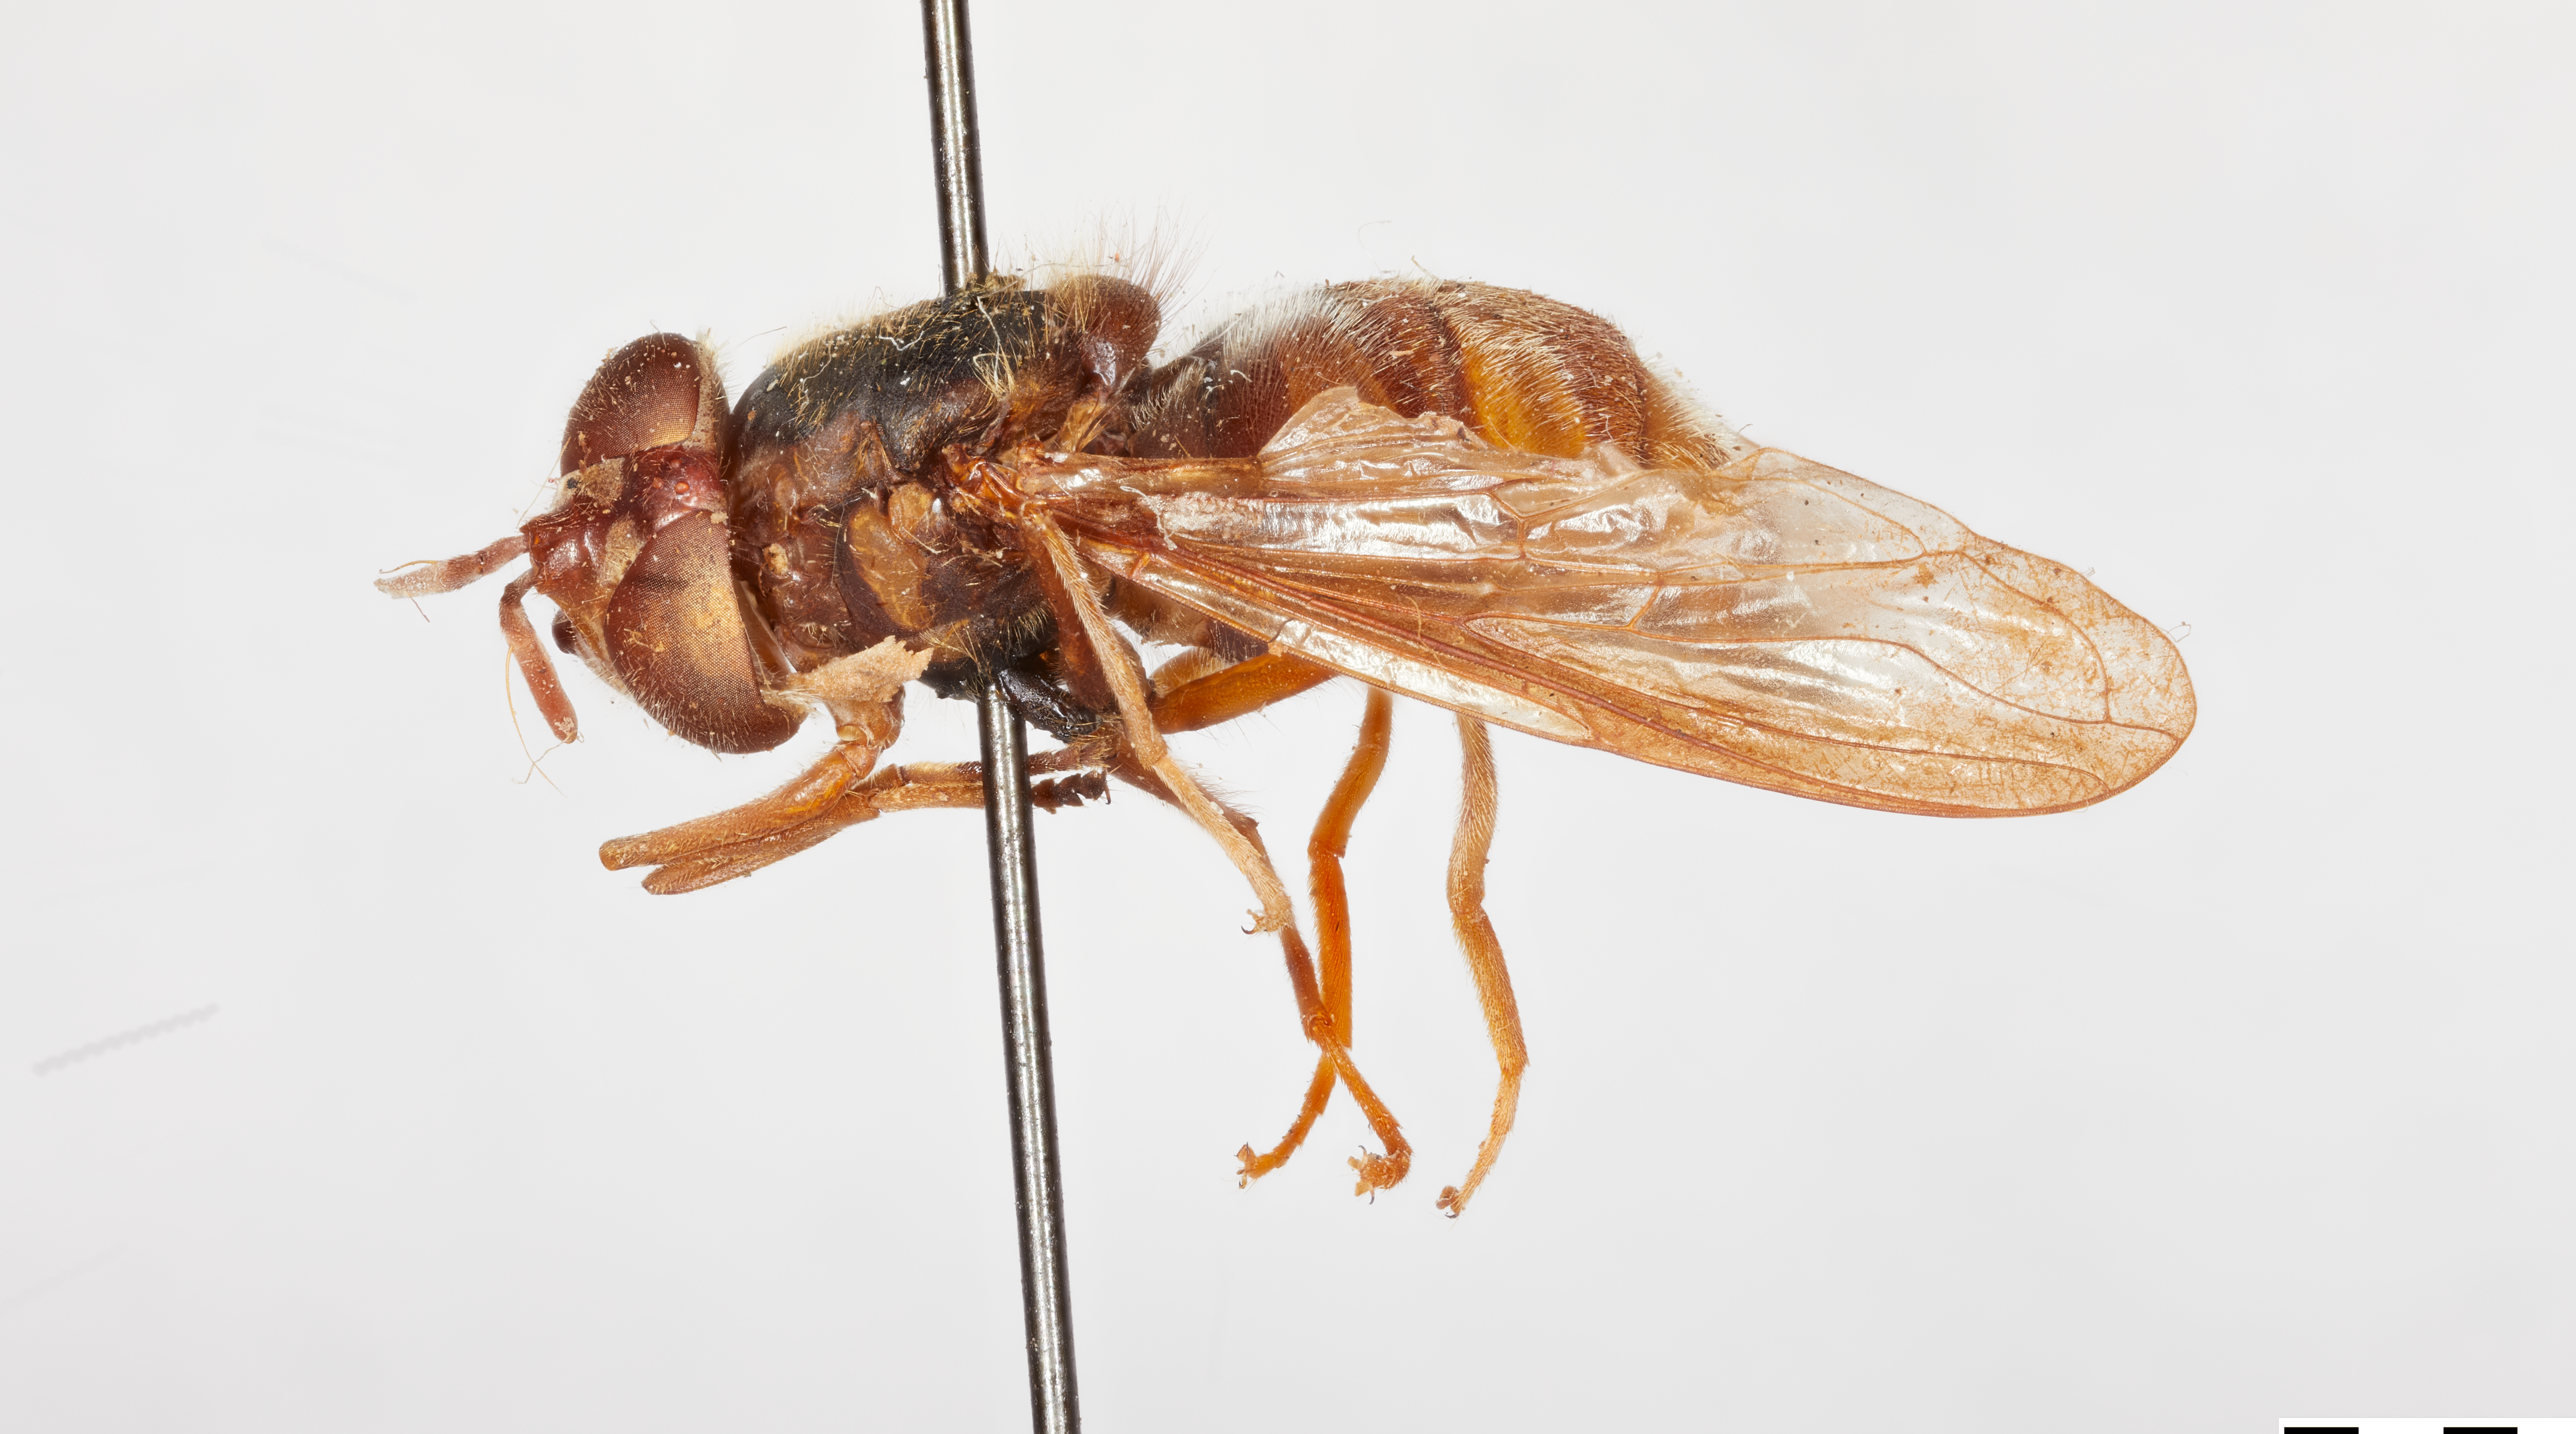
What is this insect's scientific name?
Chrysotoxum caeleste
